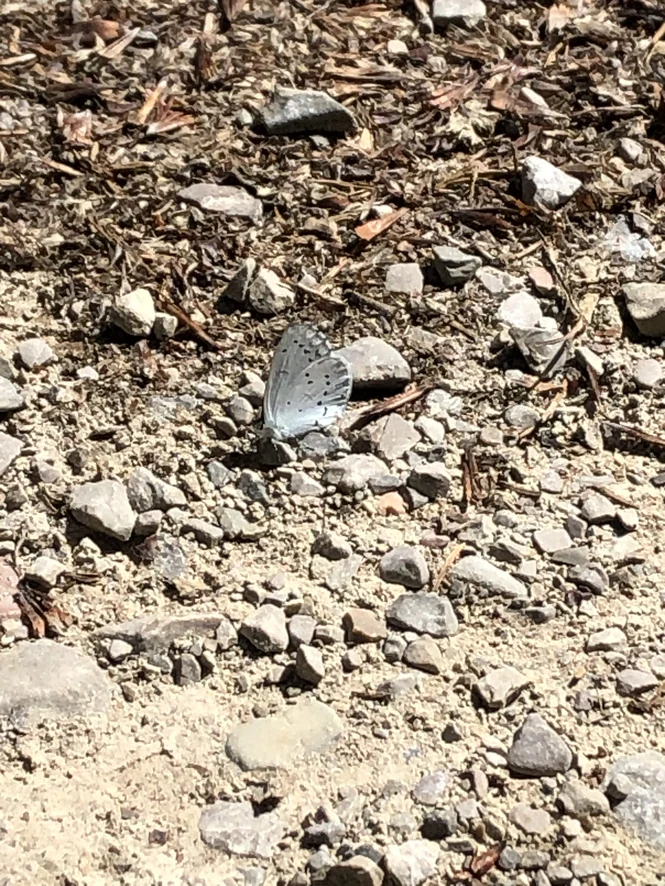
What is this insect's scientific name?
Celastrina argiolus
